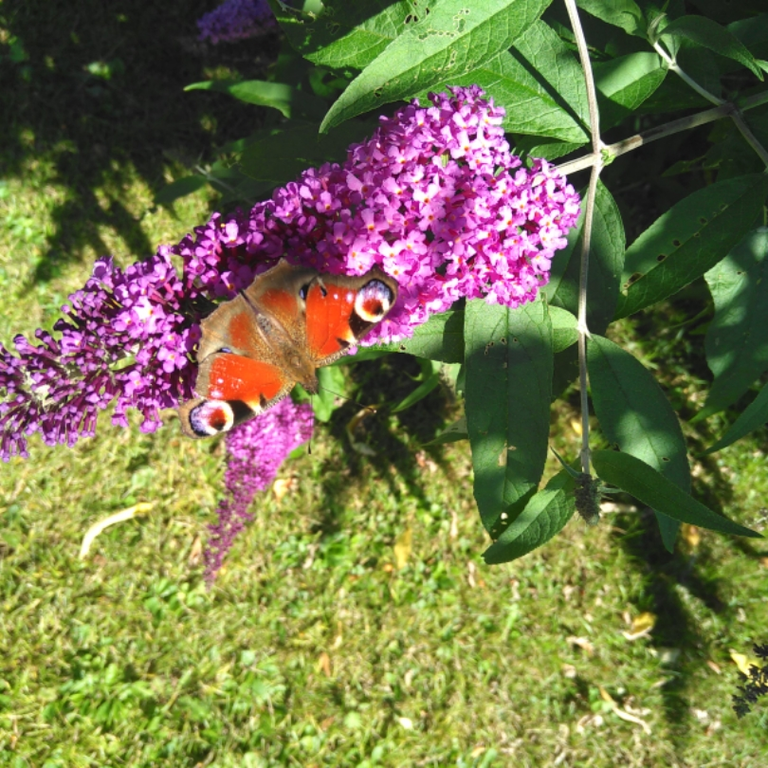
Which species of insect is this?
Aglais io
